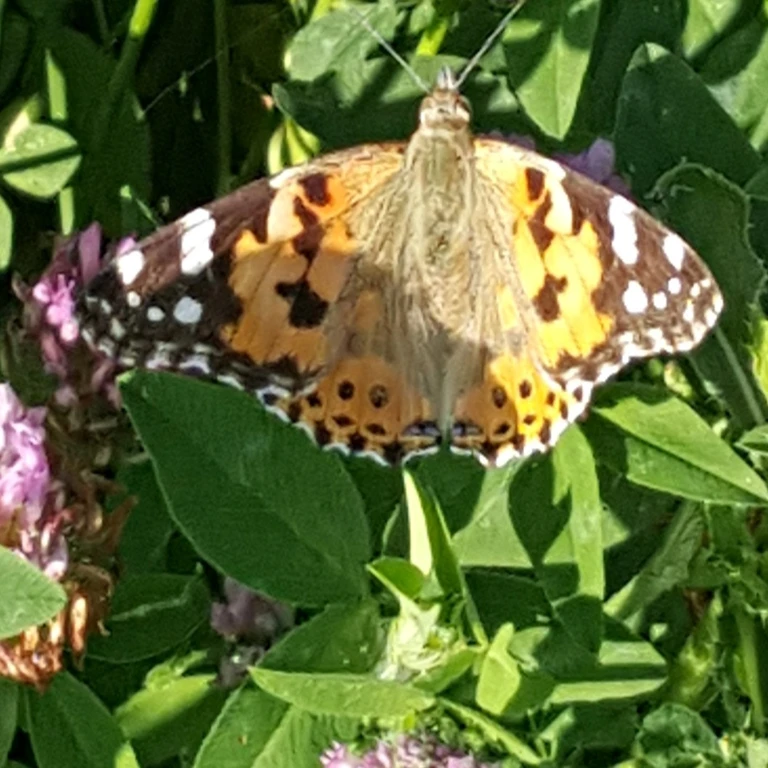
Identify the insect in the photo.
Vanessa cardui
